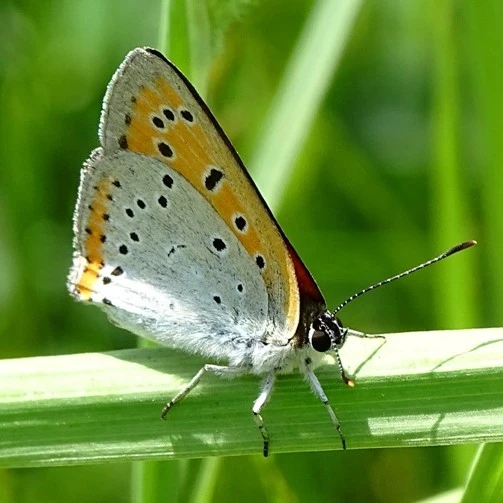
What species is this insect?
Lycaena dispar
